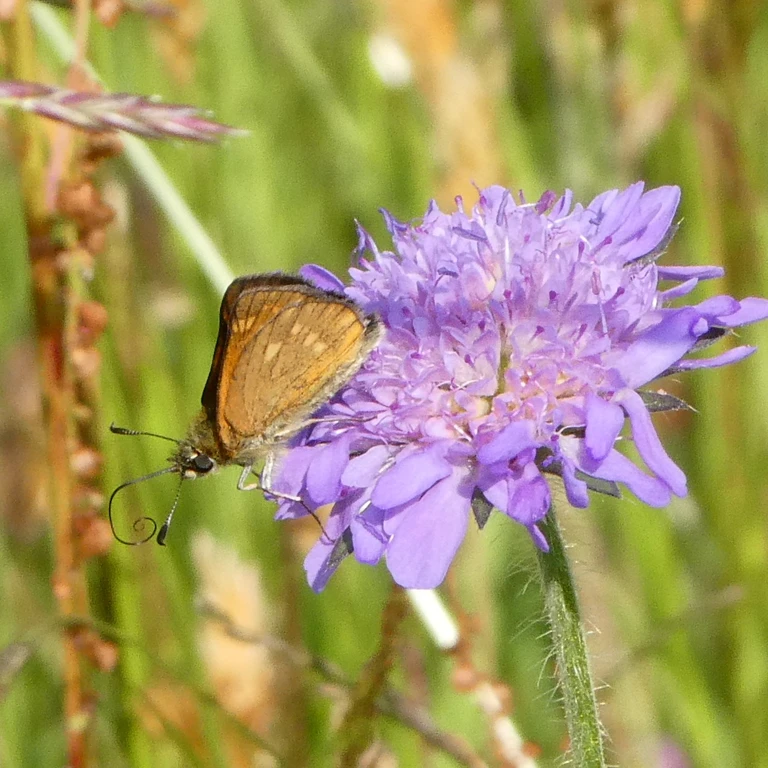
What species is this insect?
Ochlodes sylvanus (also Ochlodes venata)
